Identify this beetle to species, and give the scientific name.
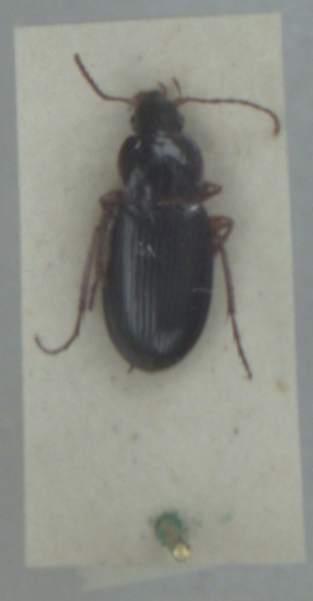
Calathus micropterus
